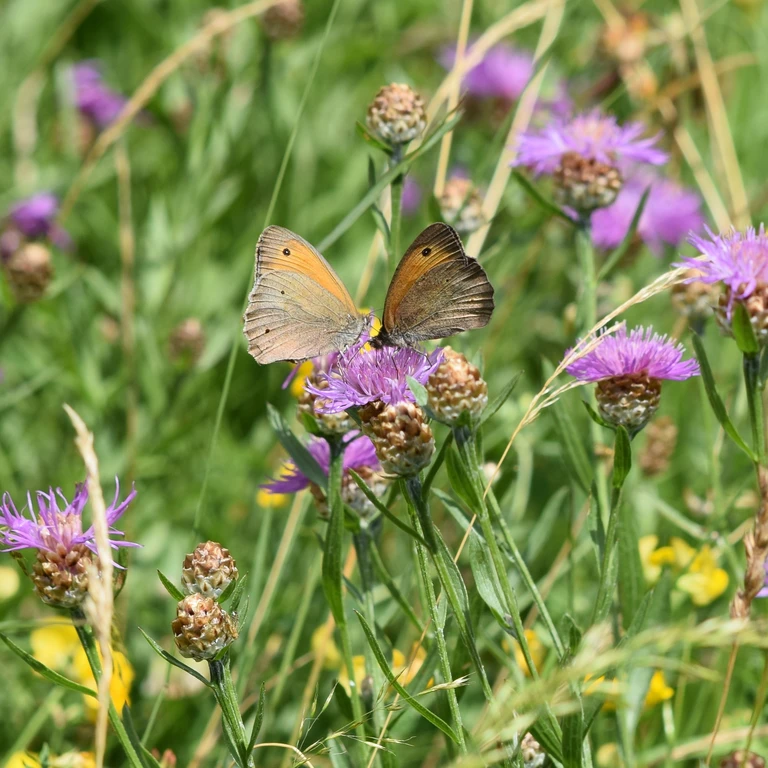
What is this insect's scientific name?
Maniola jurtina
